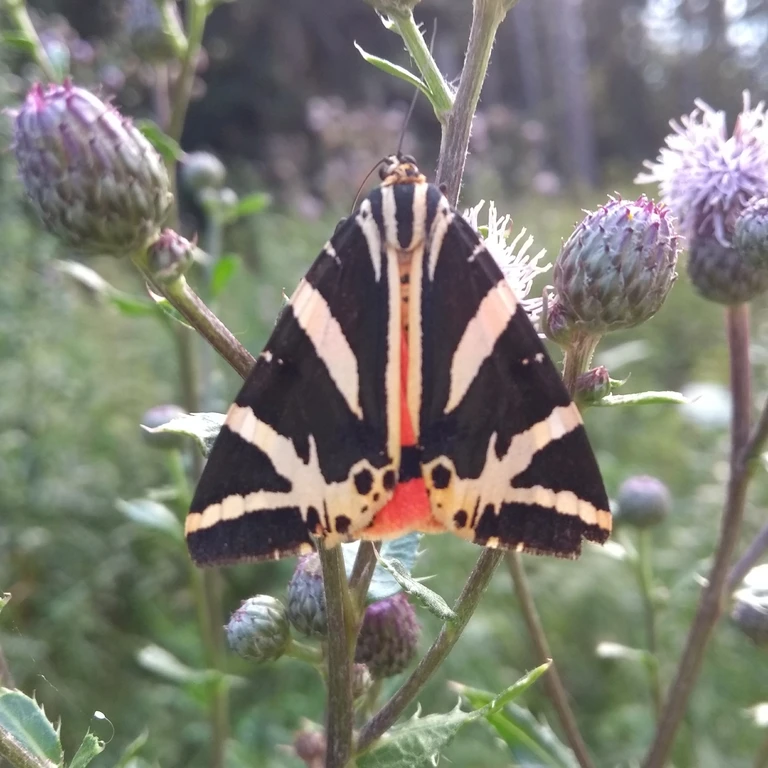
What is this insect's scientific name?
Euplagia quadripunctaria
